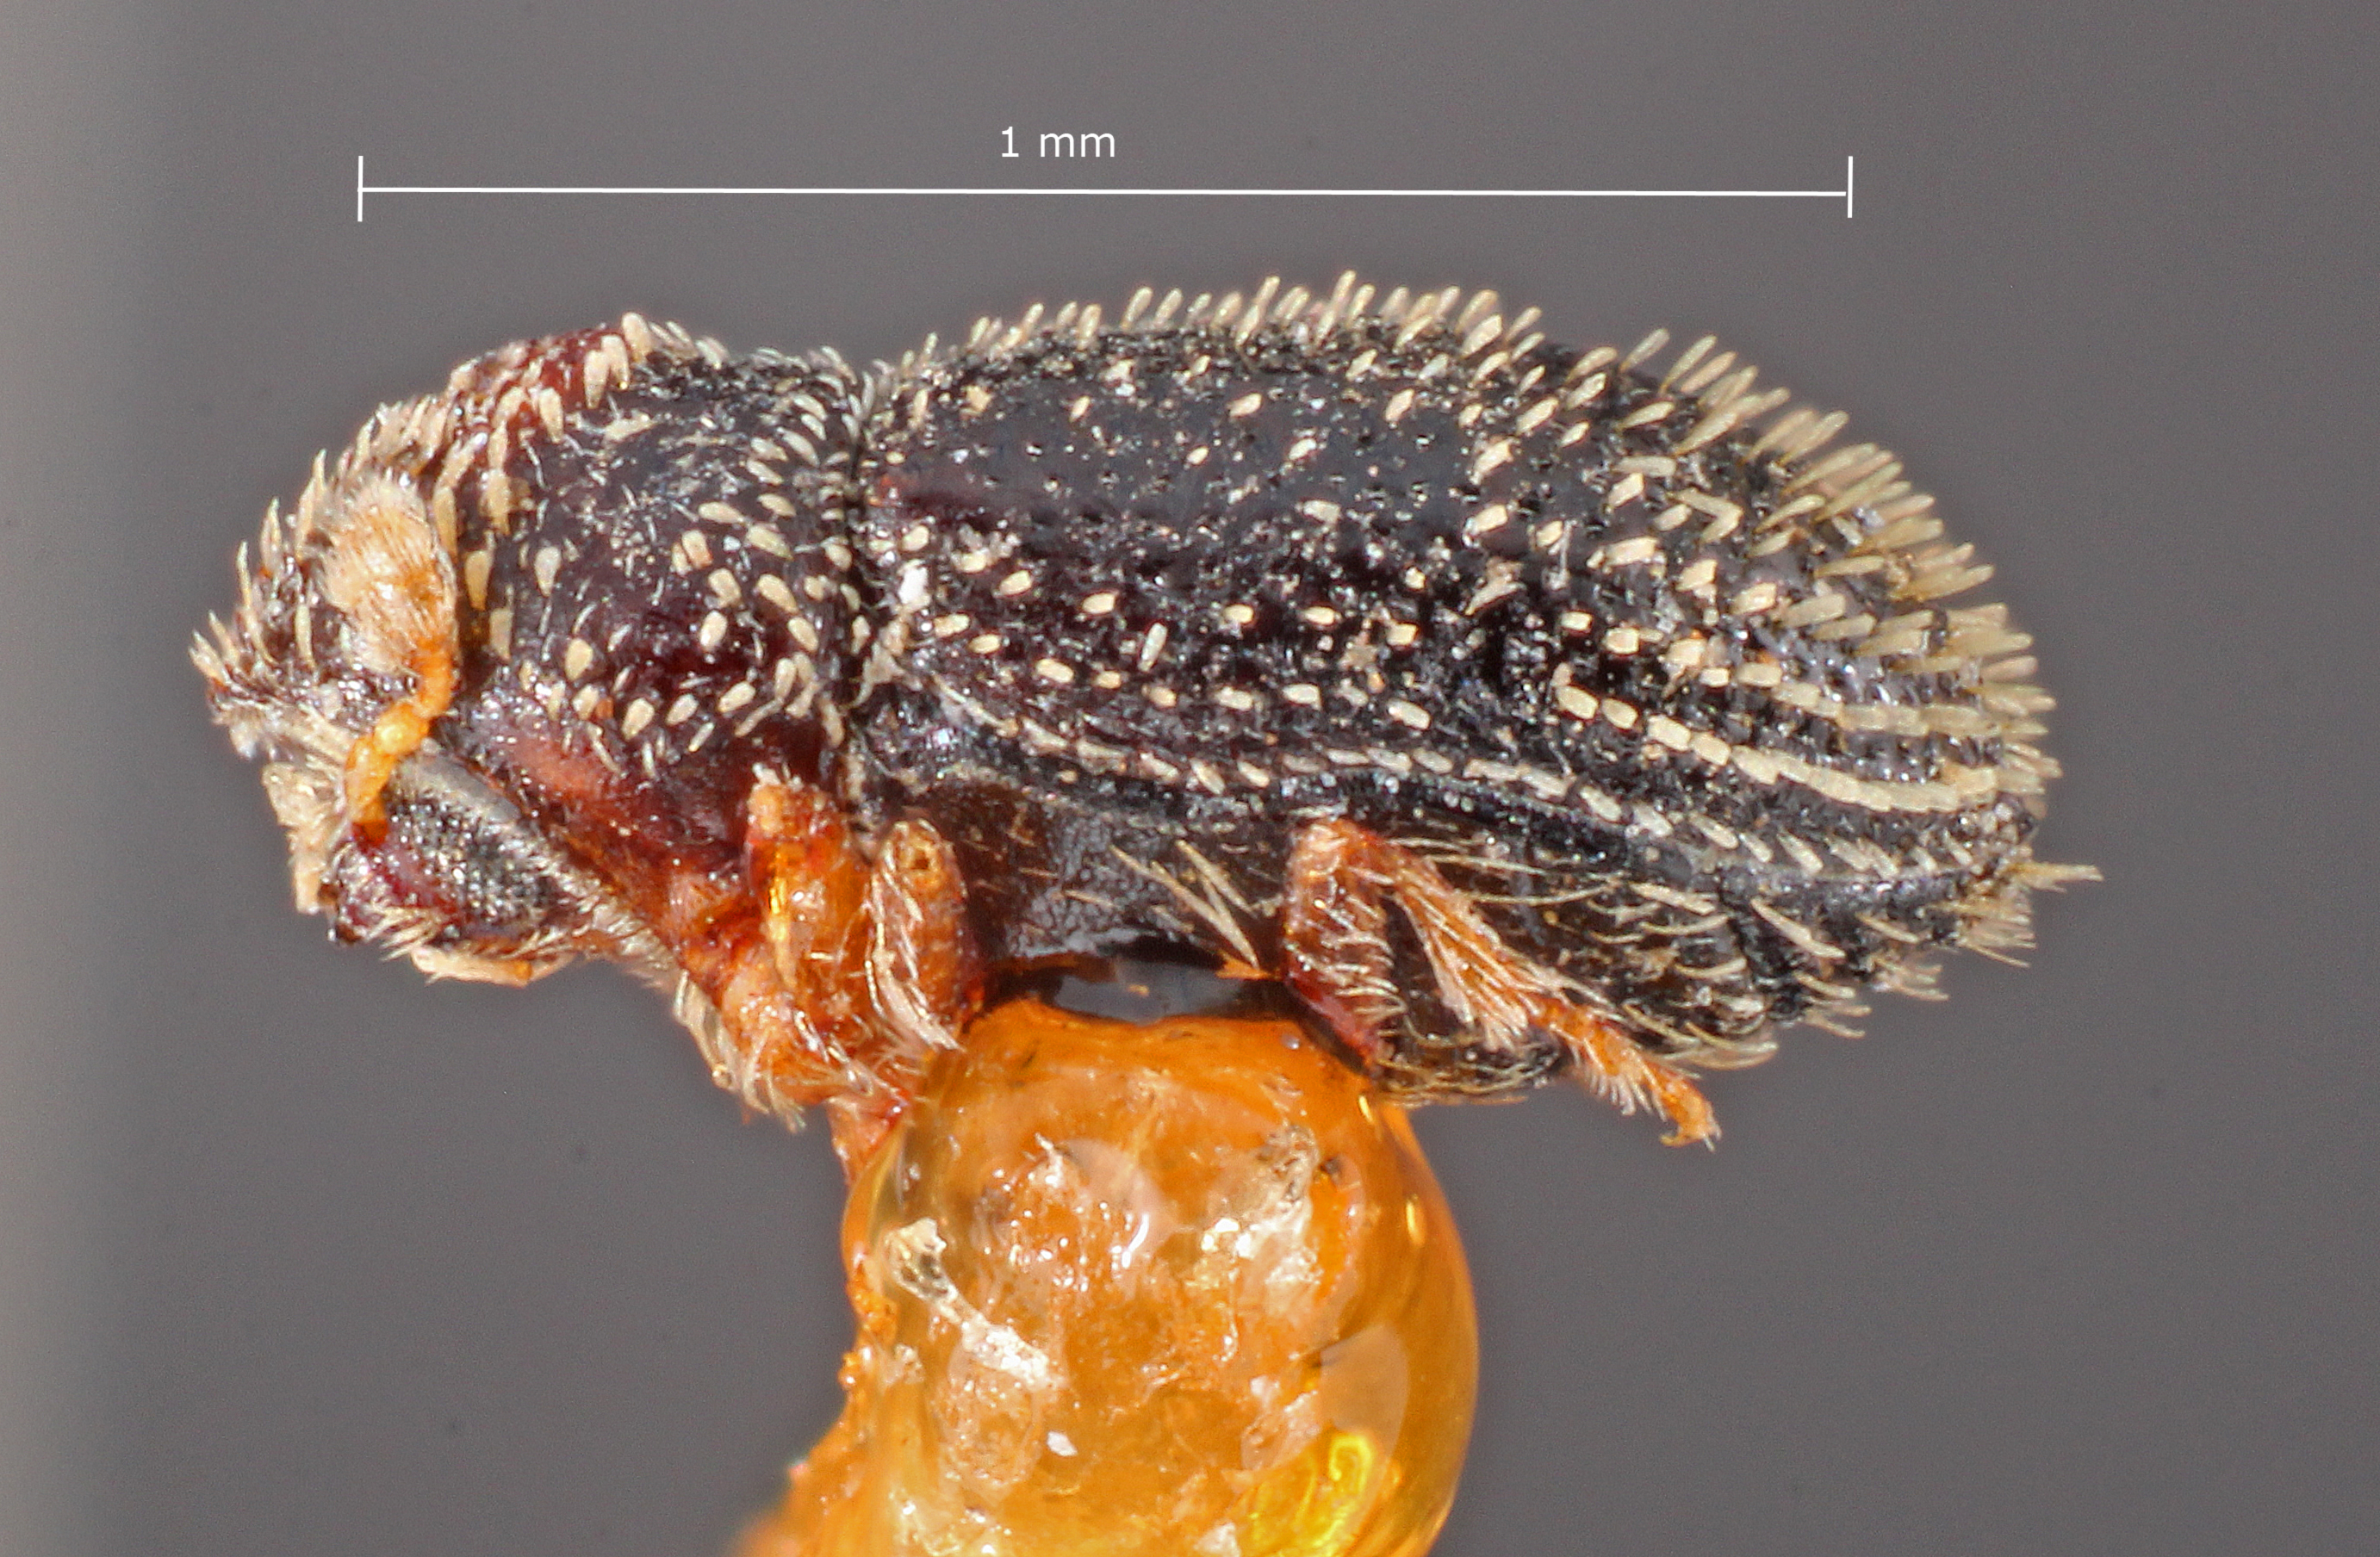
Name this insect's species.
Pseudothysanoes phorodendri
